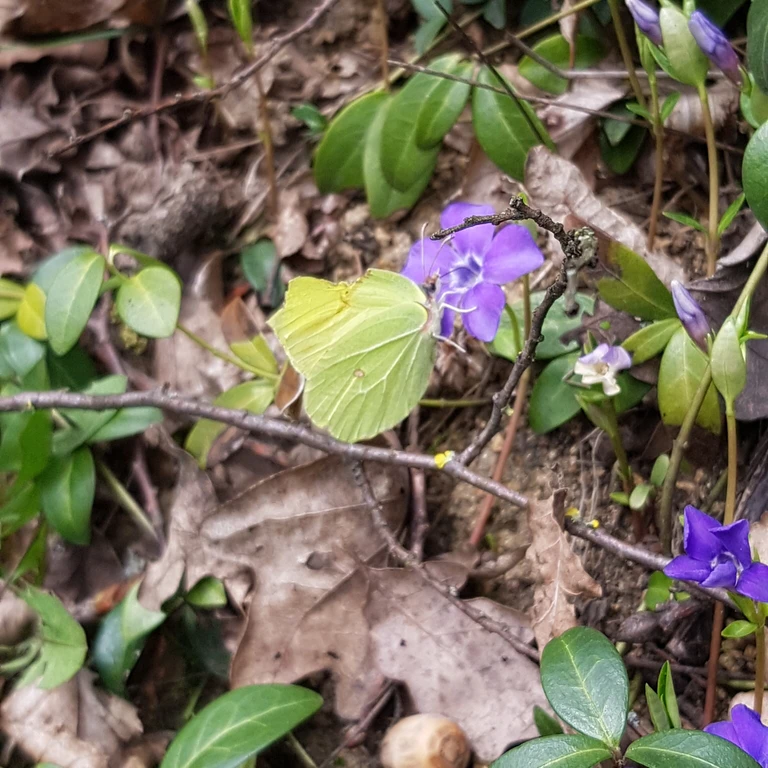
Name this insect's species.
Gonepteryx rhamni
